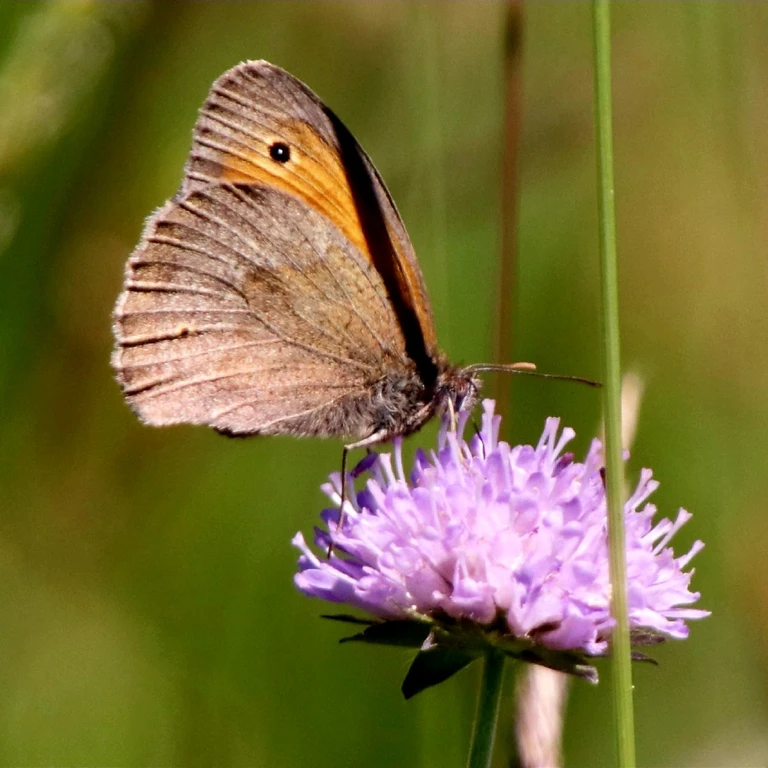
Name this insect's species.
Maniola jurtina
